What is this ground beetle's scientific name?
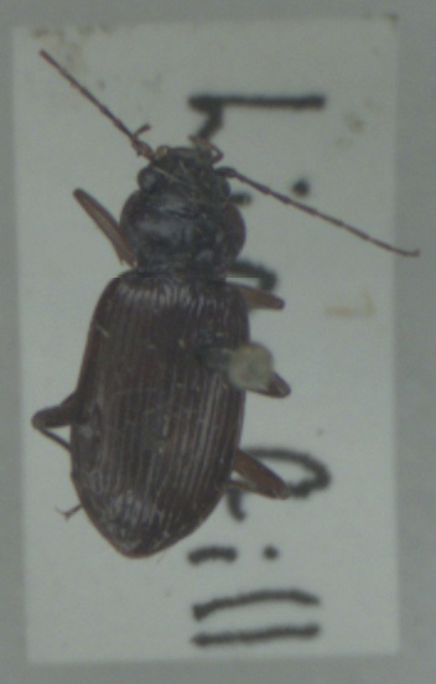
Nebria rufescens
